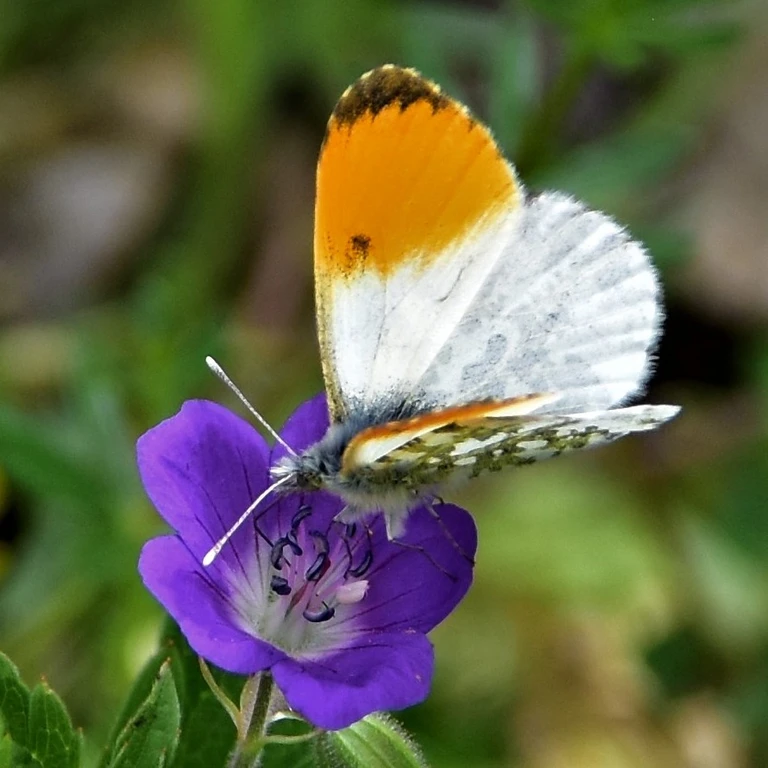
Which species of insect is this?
Anthocharis cardamines
